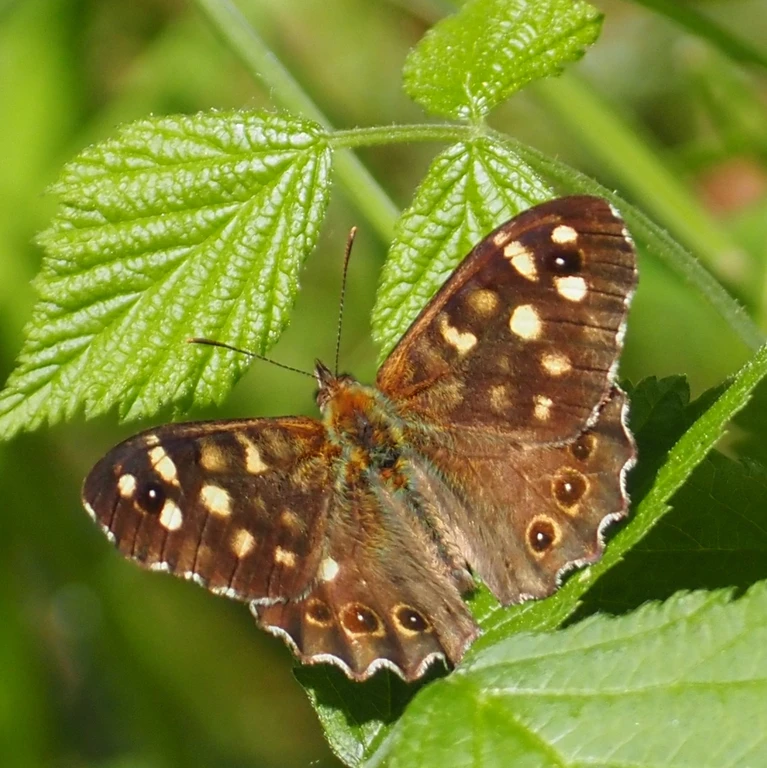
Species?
Pararge aegeria
